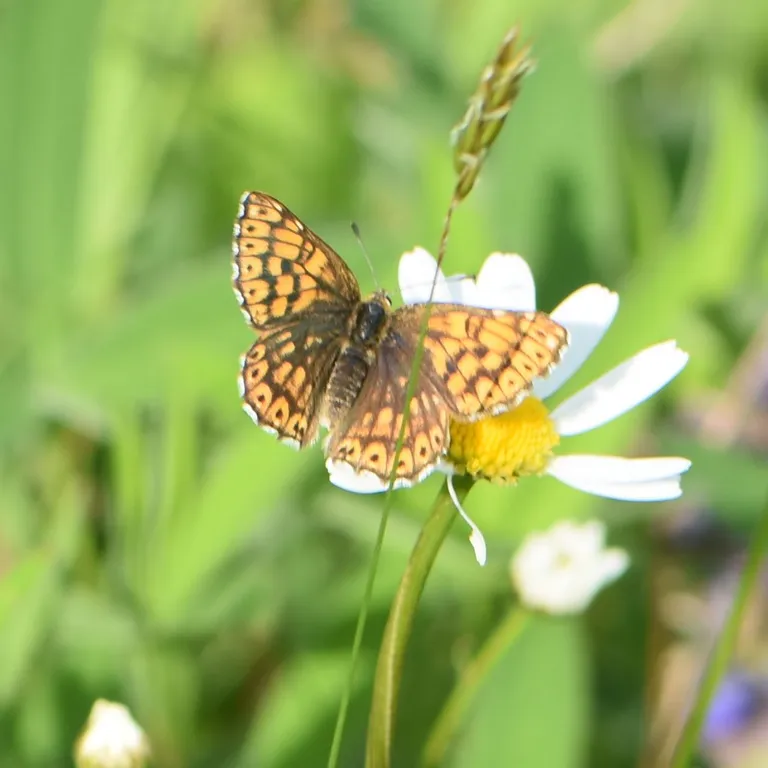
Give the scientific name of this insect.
Hamearis lucina
